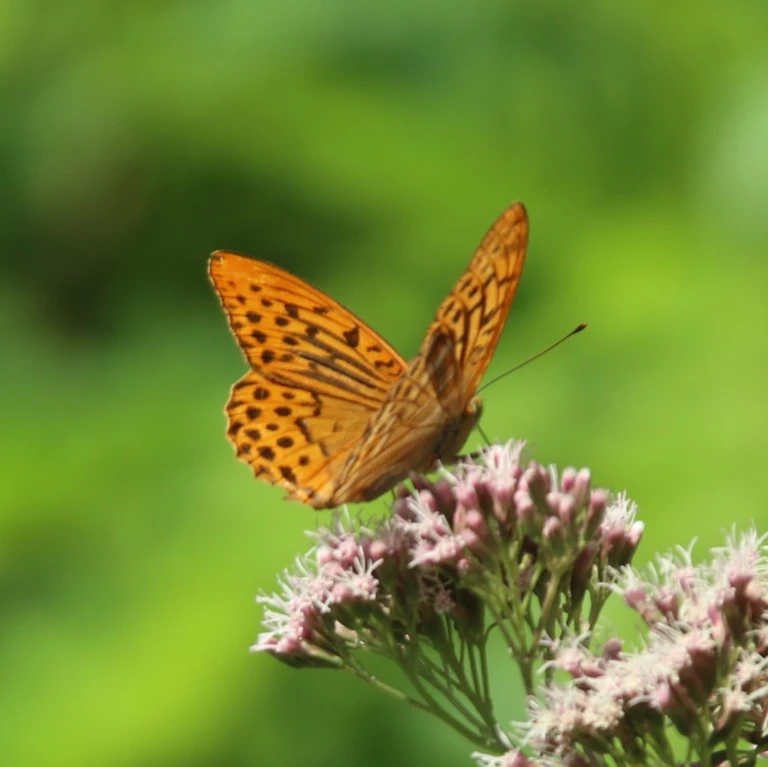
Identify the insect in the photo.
Argynnis paphia
